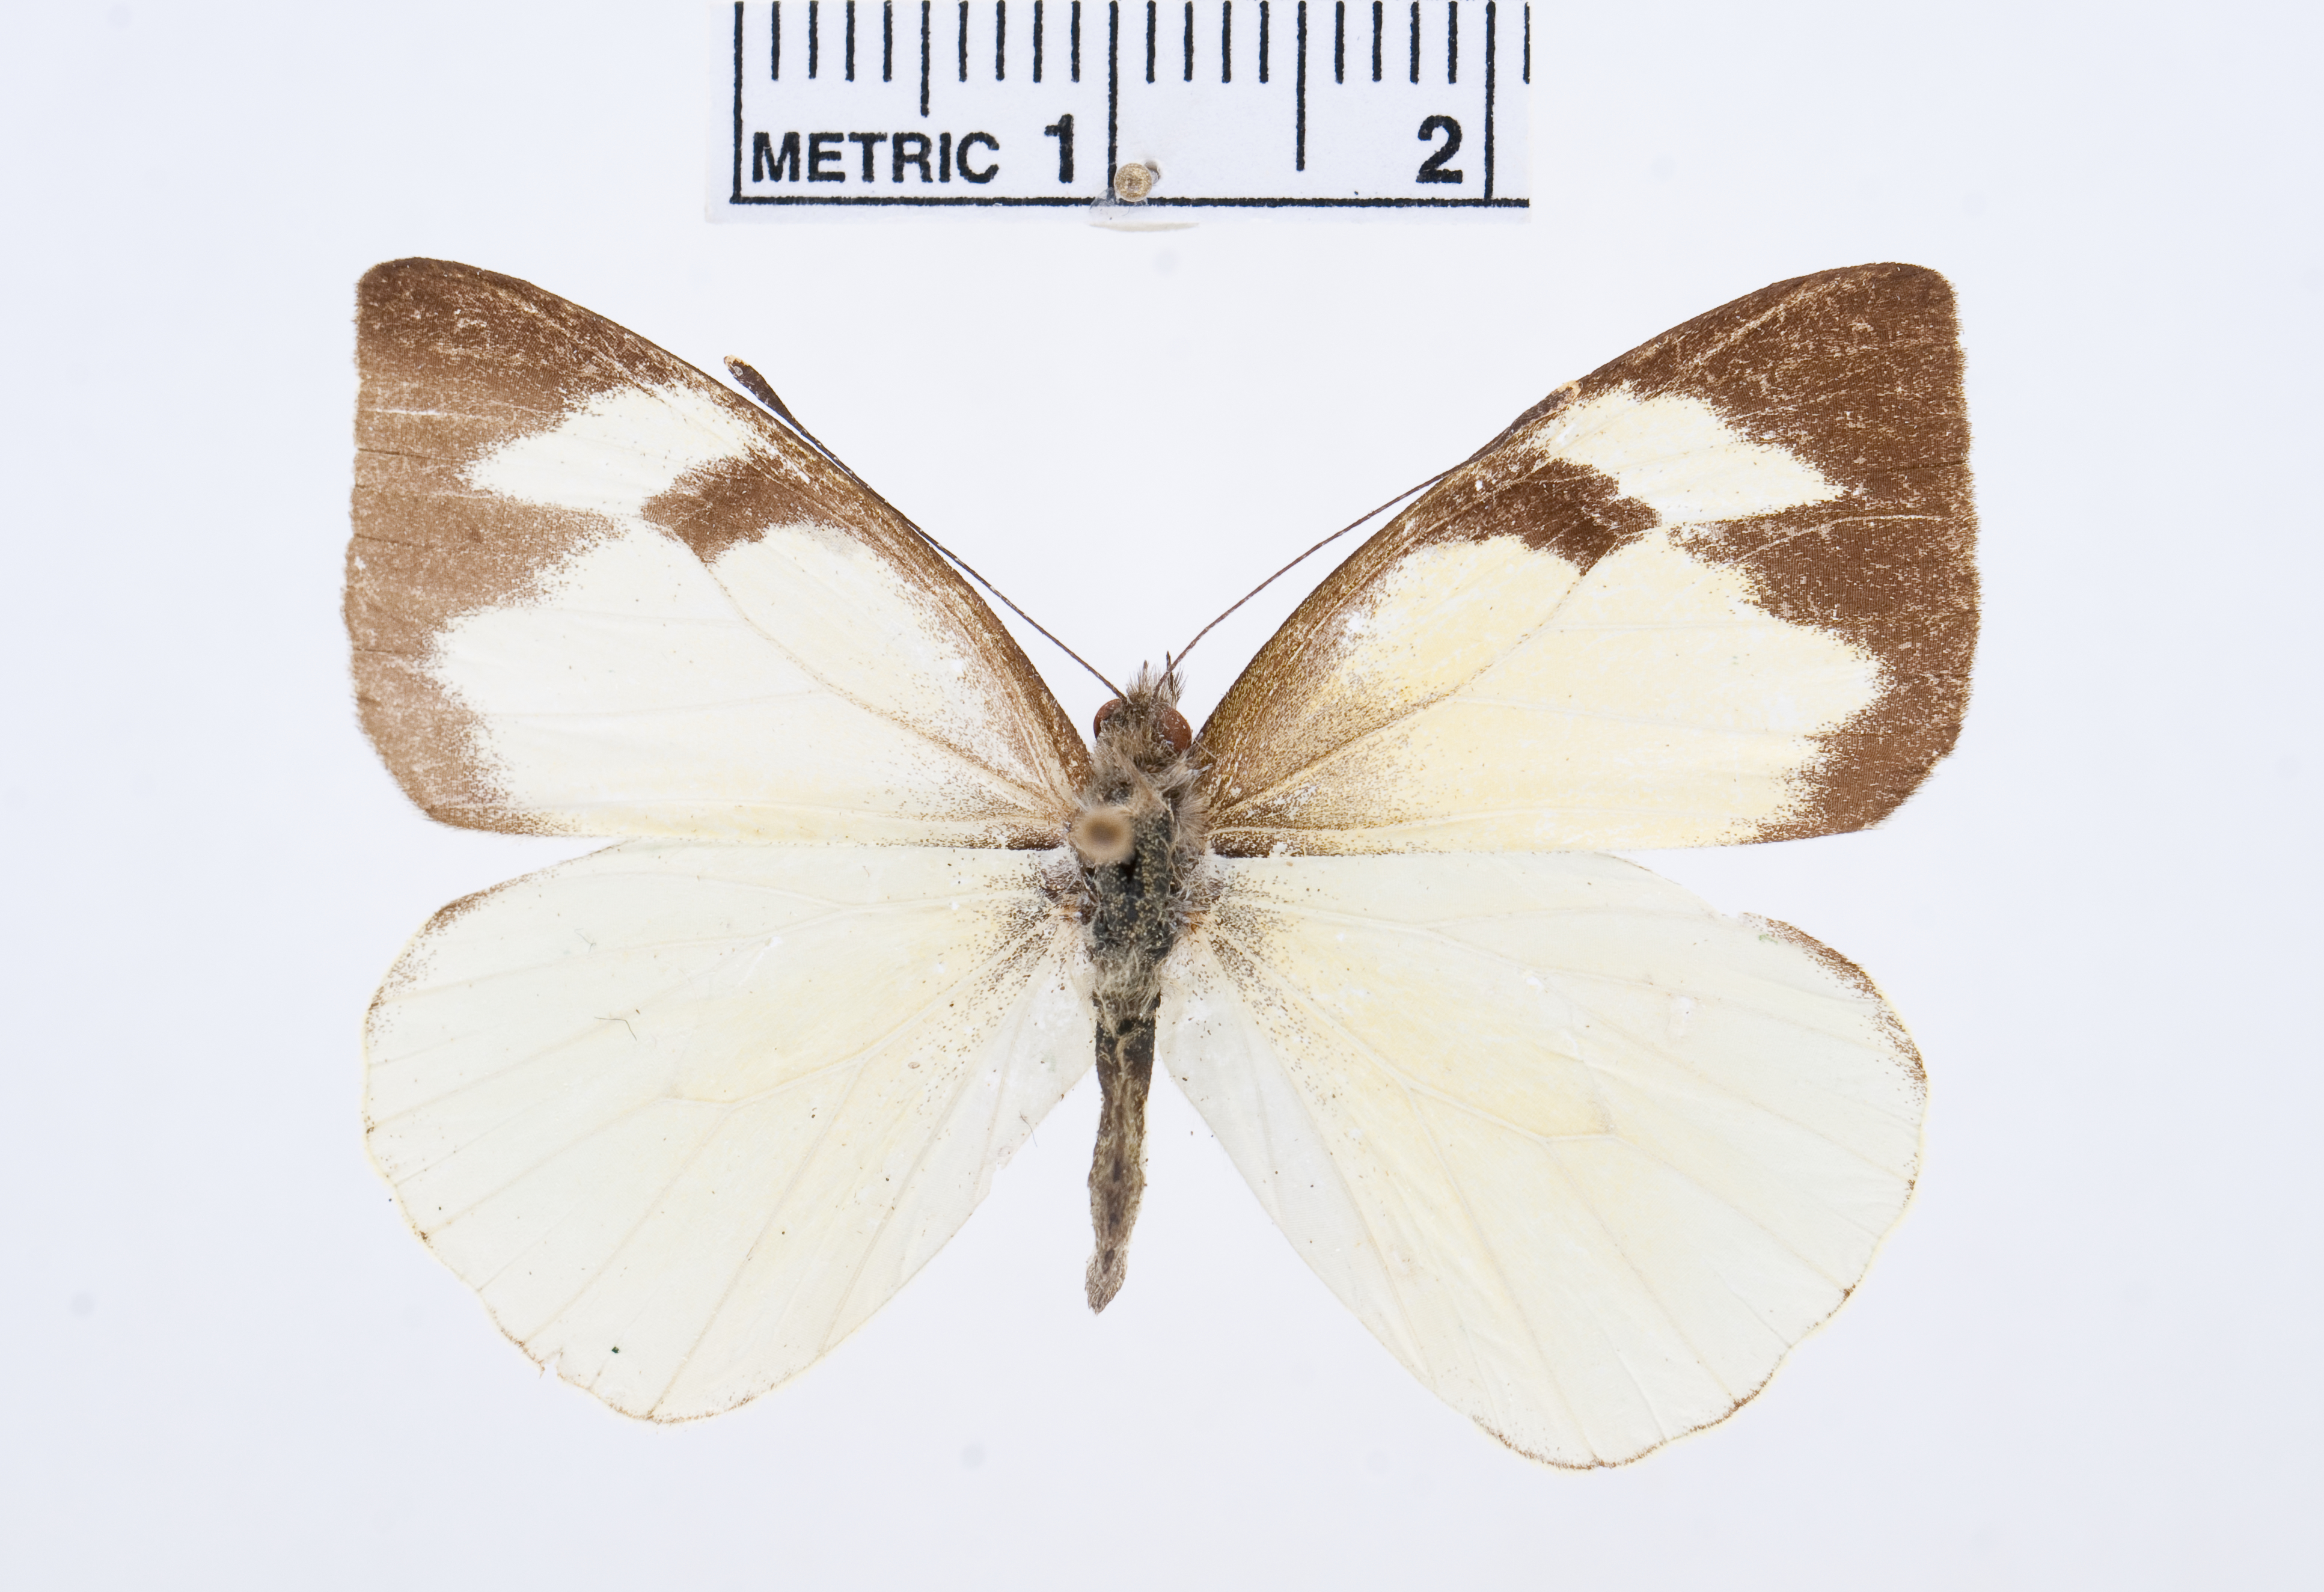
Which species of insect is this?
Leptophobia erinna
